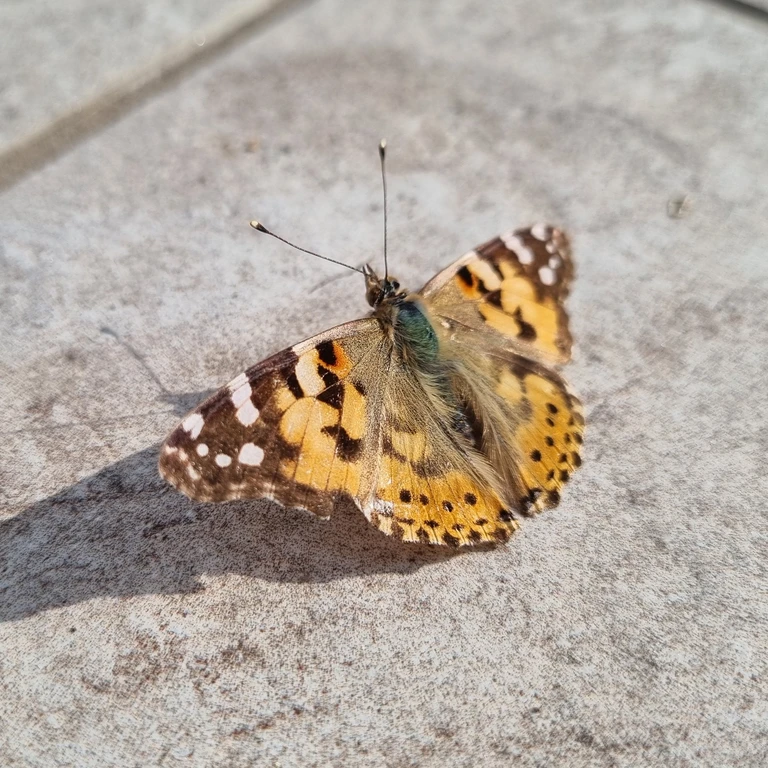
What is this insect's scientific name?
Vanessa cardui
